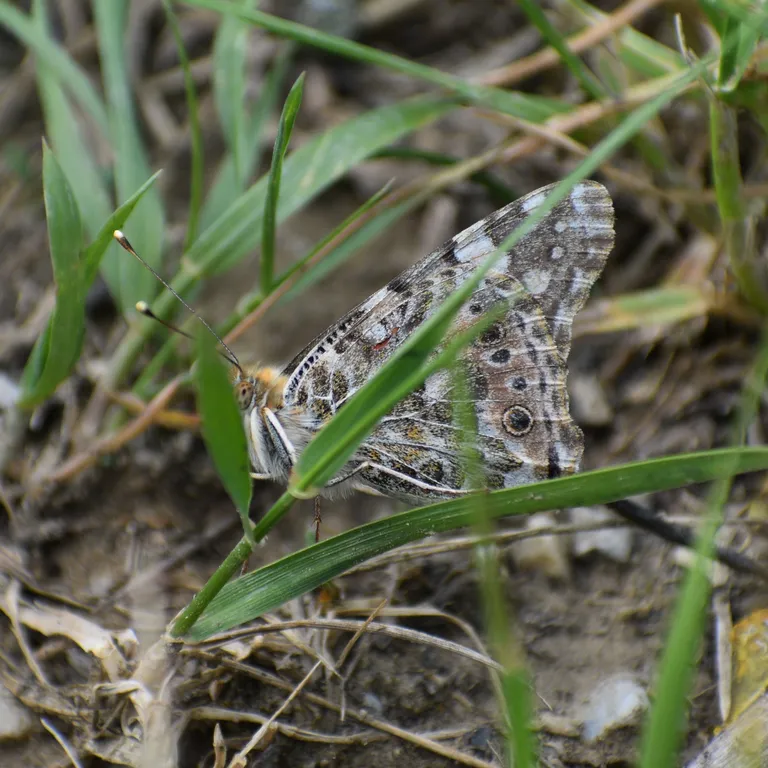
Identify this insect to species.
Vanessa cardui
